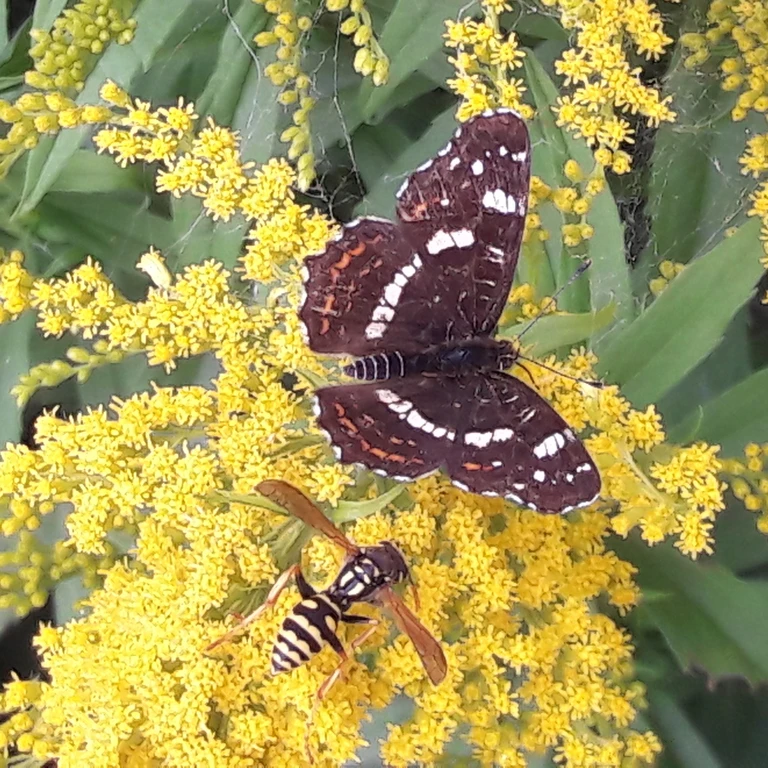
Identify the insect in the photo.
Araschnia levana
